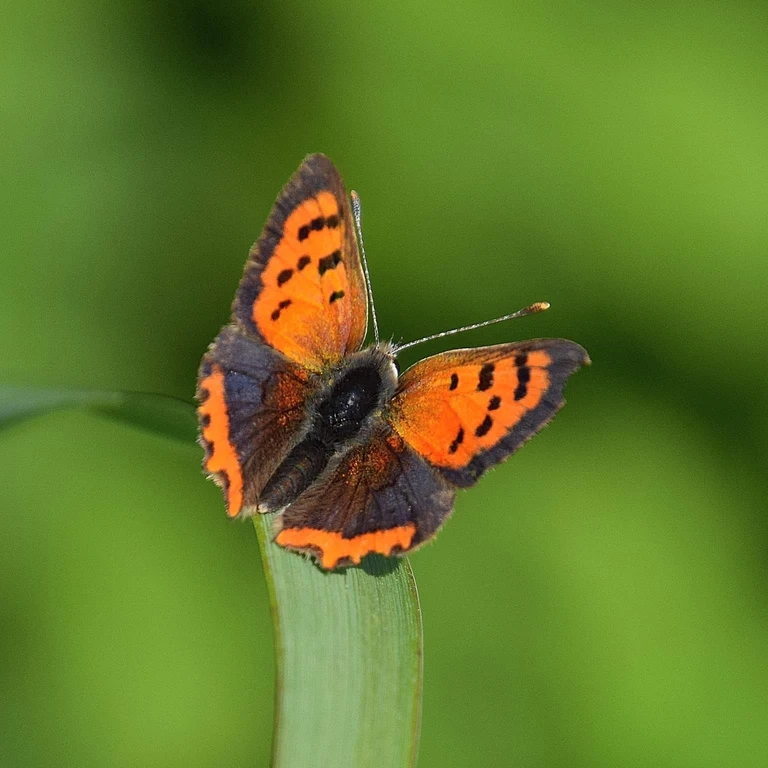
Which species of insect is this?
Lycaena phlaeas
